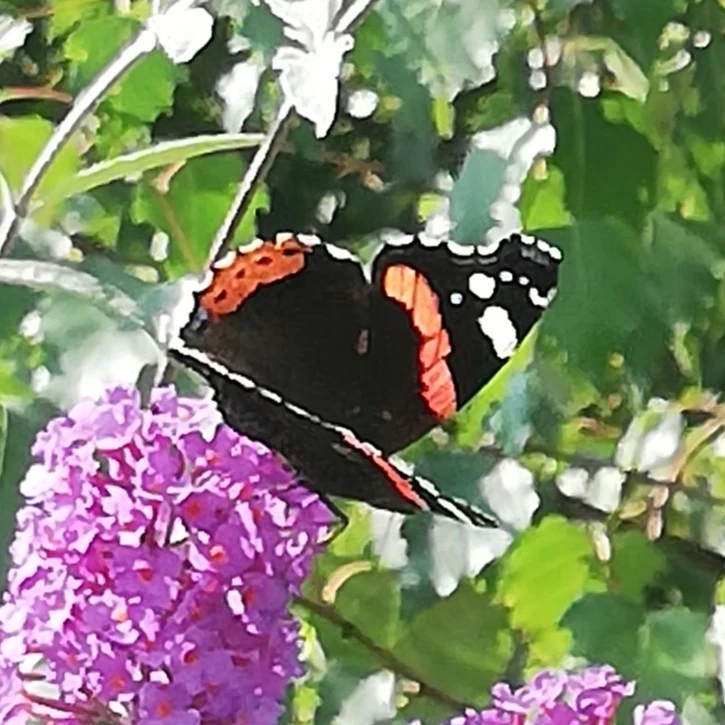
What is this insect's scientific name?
Vanessa atalanta
